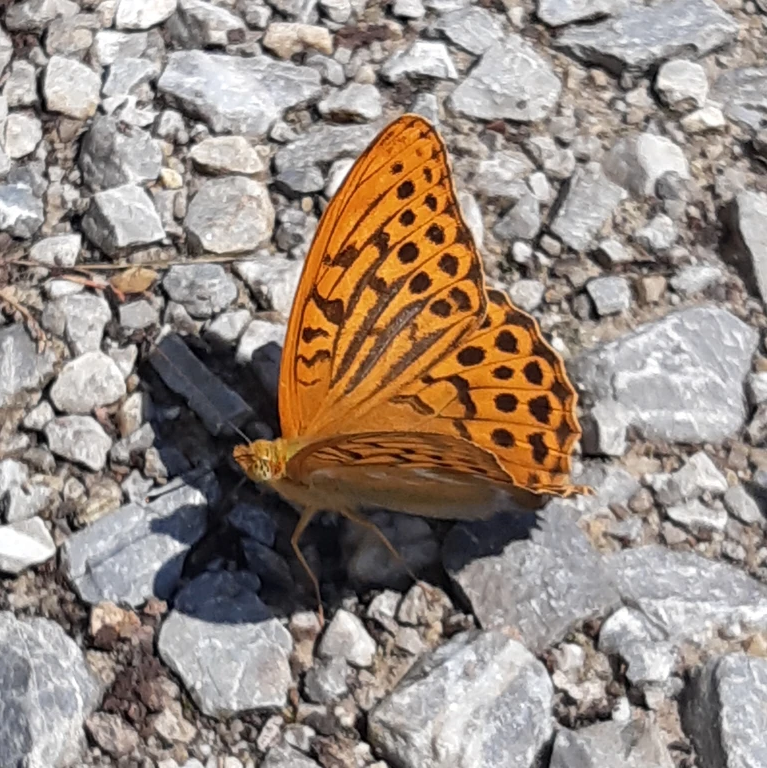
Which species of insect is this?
Argynnis paphia
